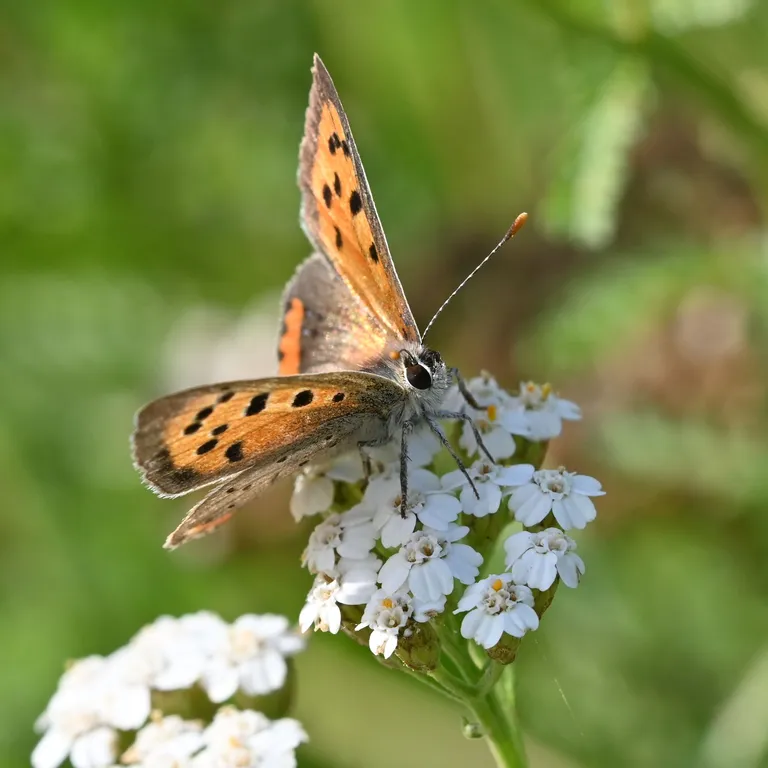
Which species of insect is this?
Lycaena phlaeas
